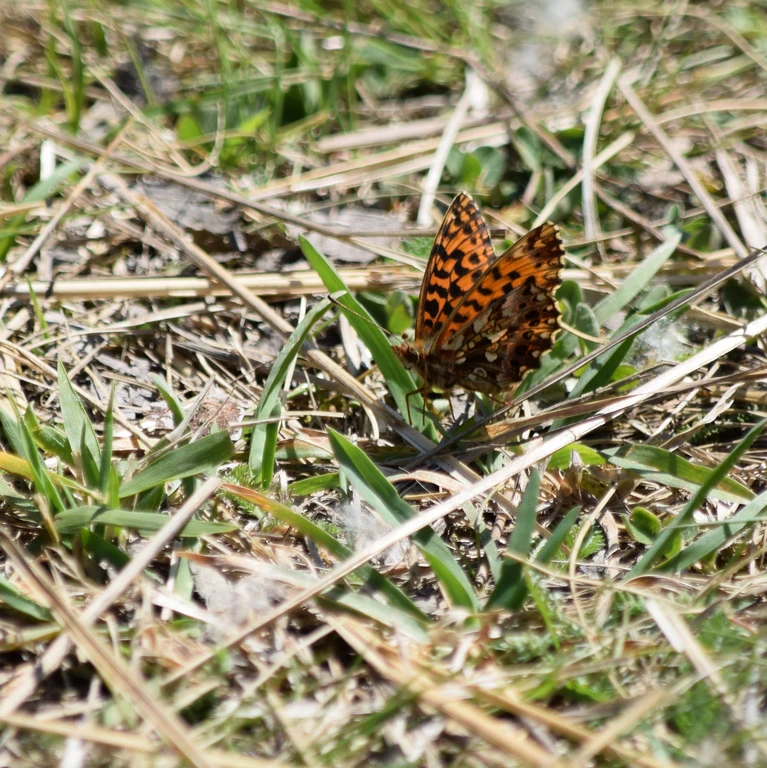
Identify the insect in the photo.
Boloria dia
